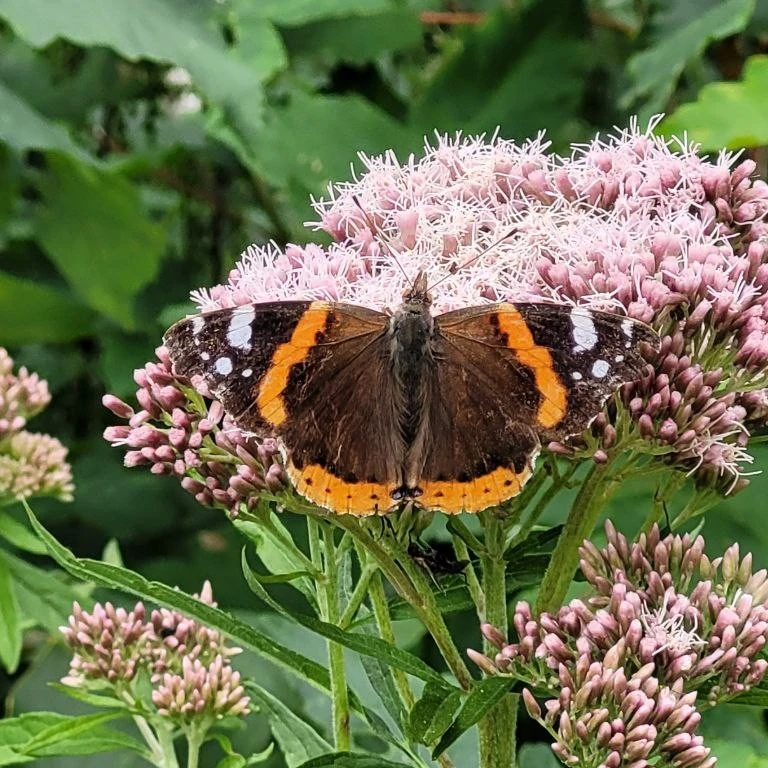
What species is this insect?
Vanessa atalanta
